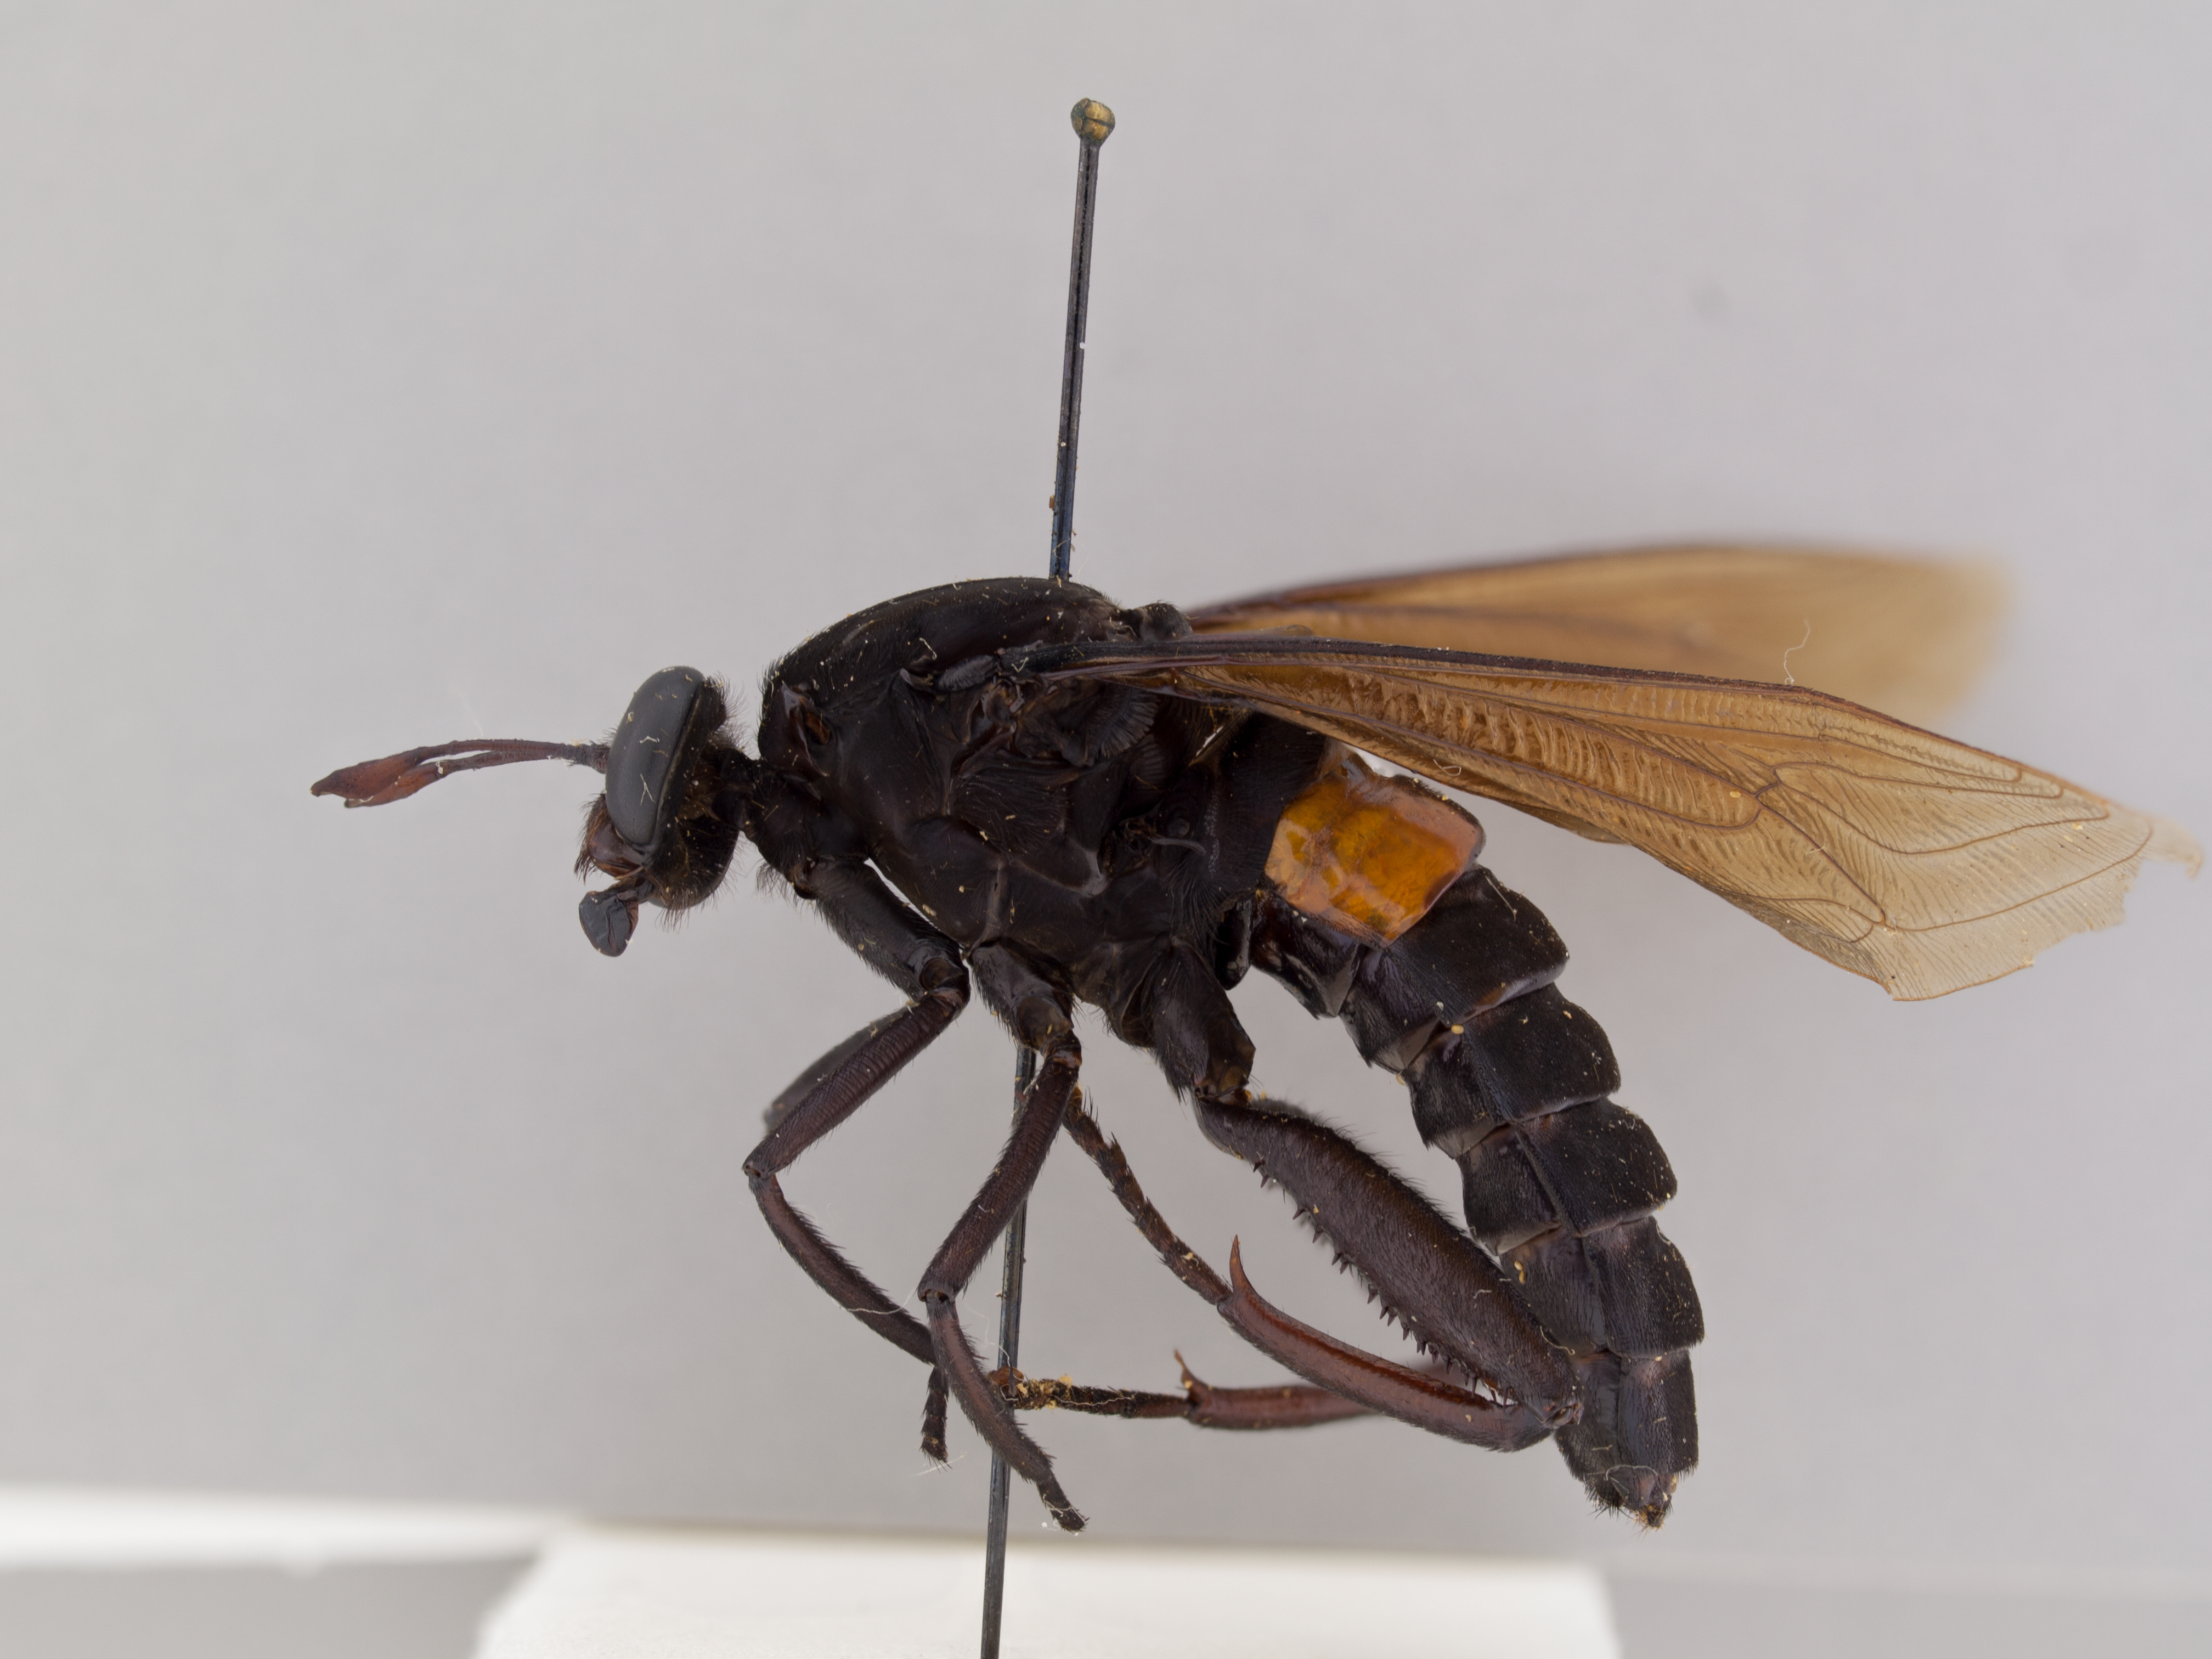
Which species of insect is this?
Mydas clavatus
